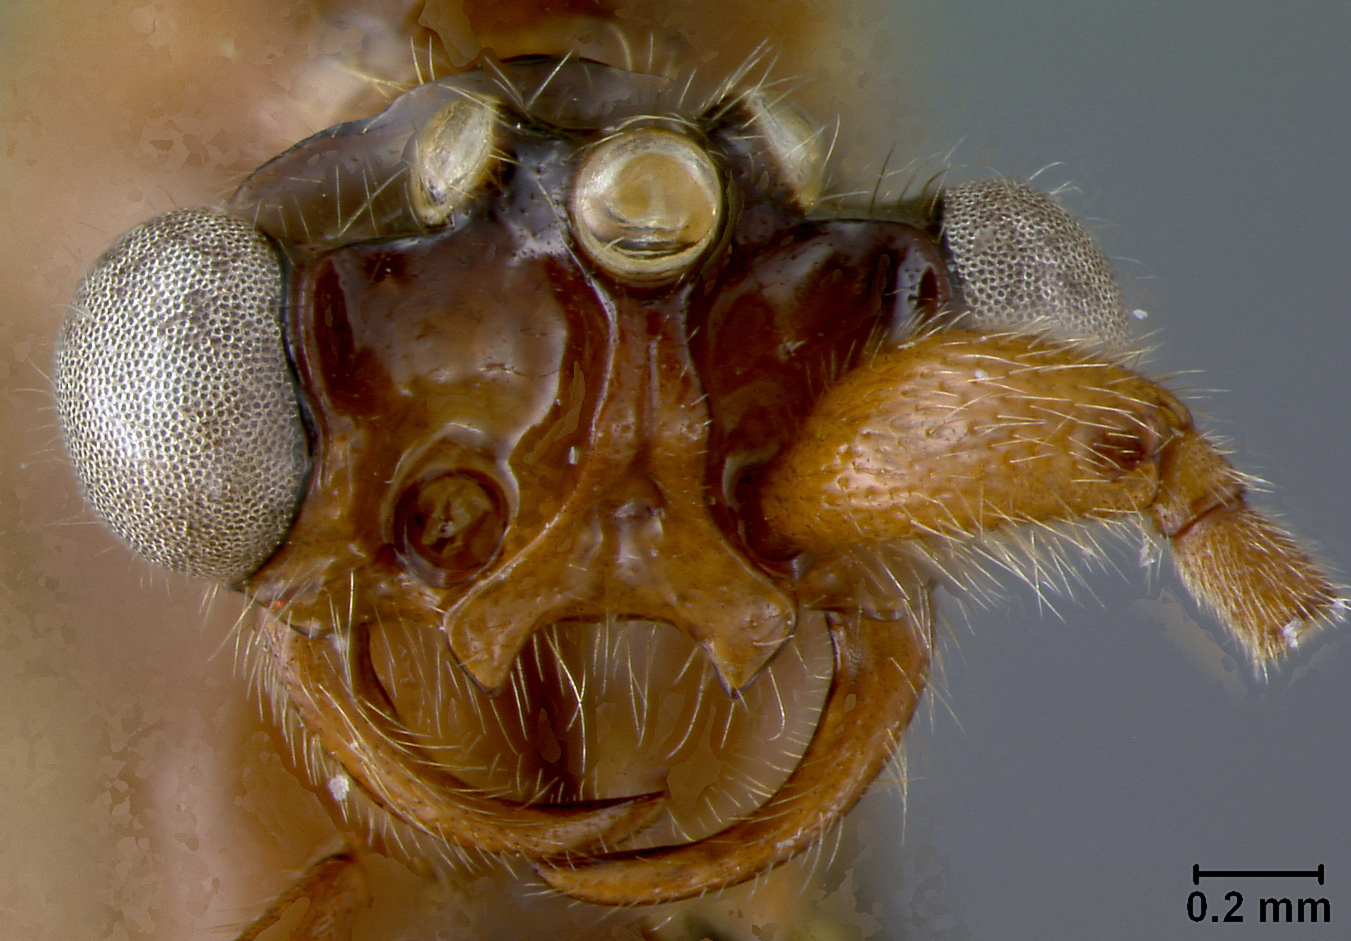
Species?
Neivamyrmex crassiscapus
